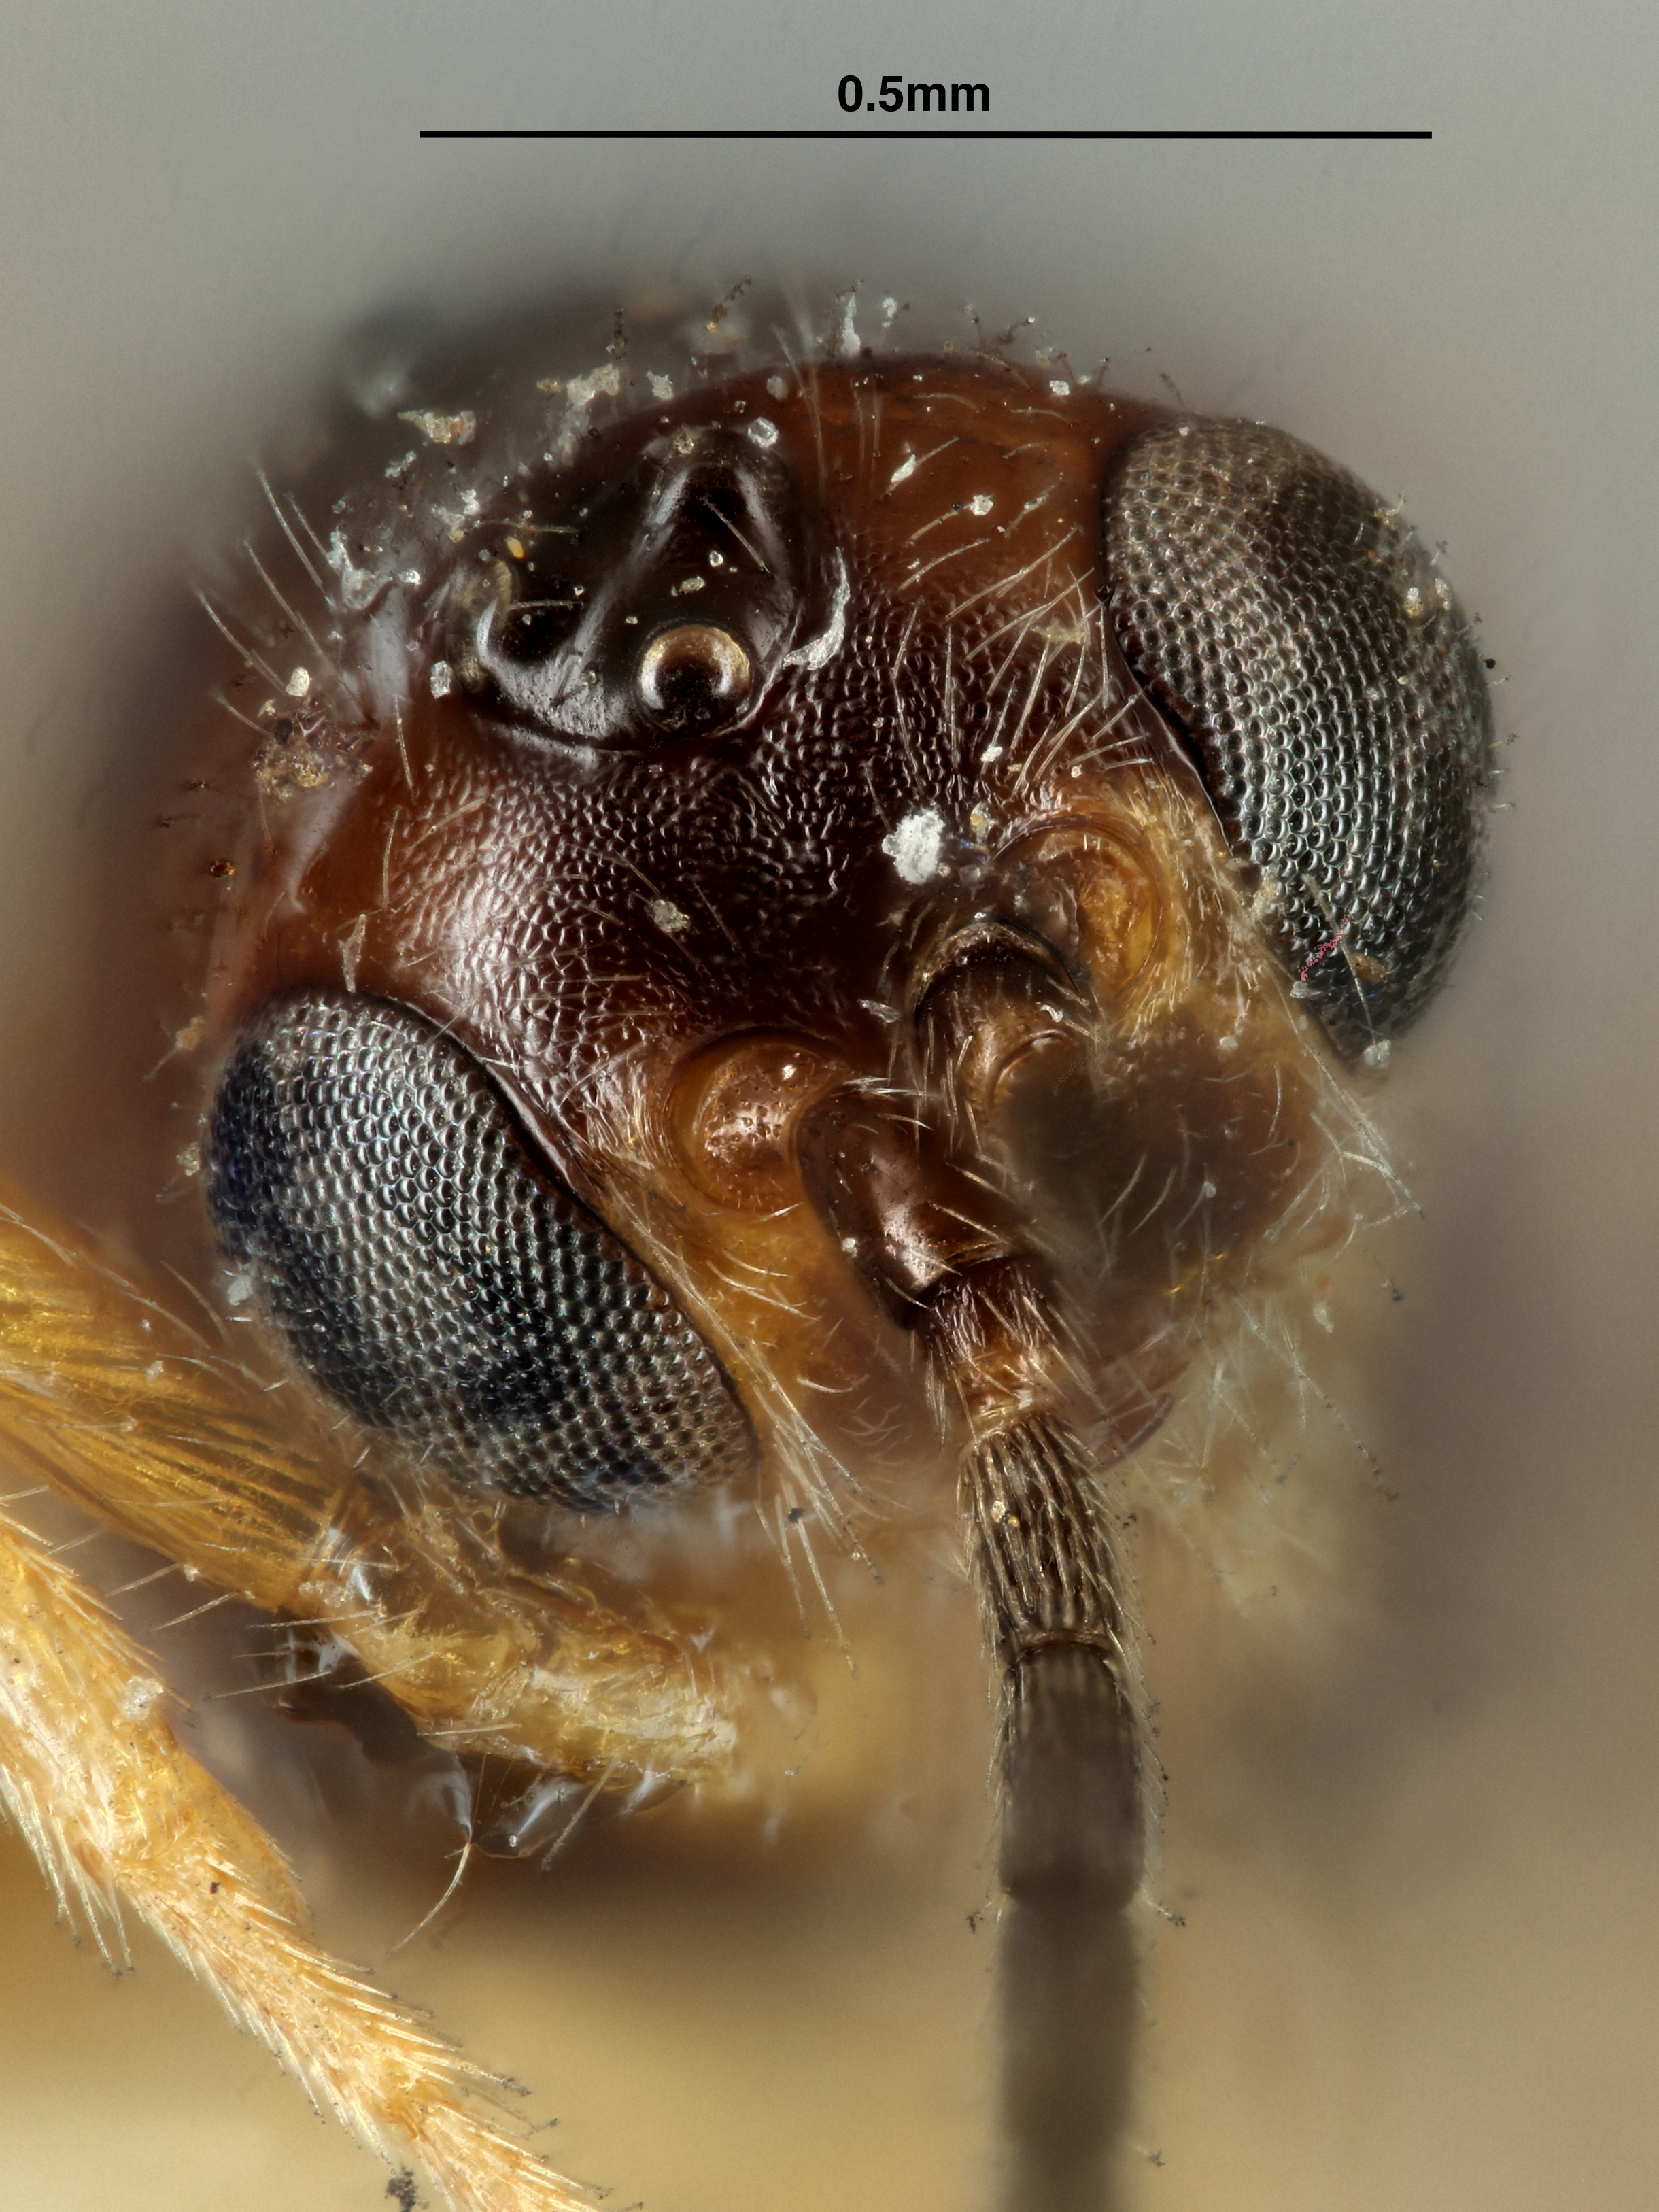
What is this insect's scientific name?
Bracon cookii
